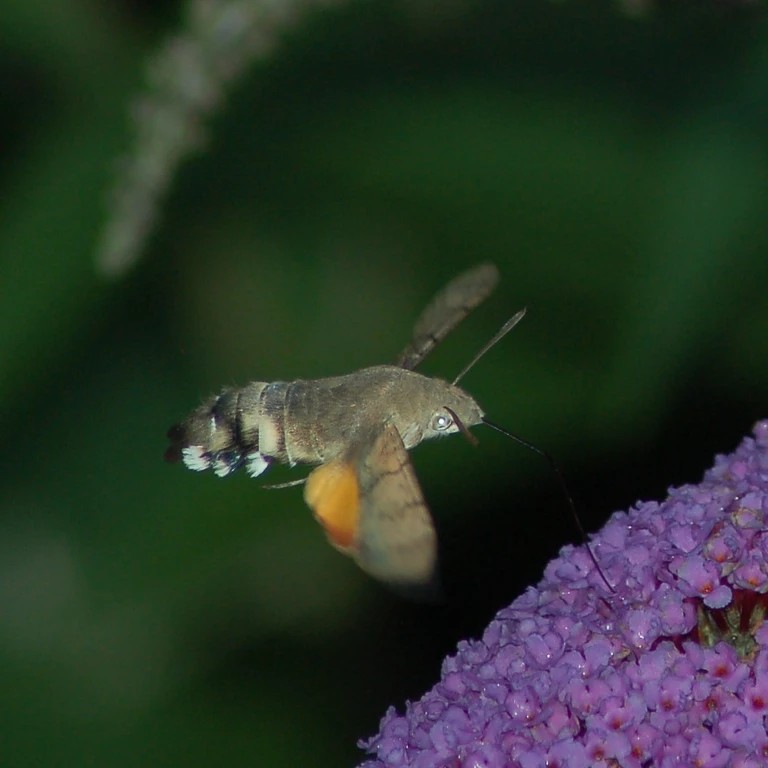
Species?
Macroglossum stellatarum
